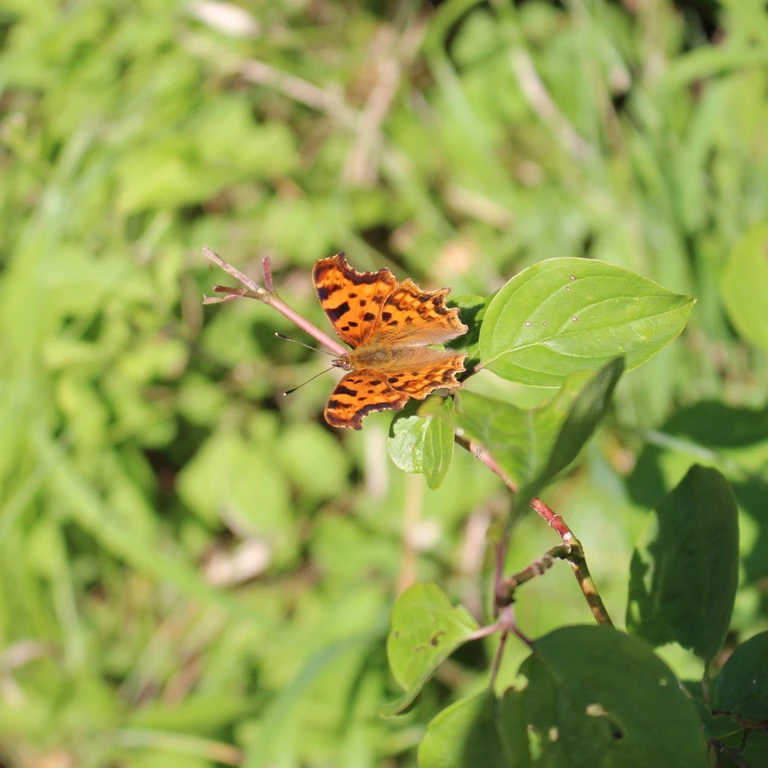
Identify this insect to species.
Polygonia c-album
